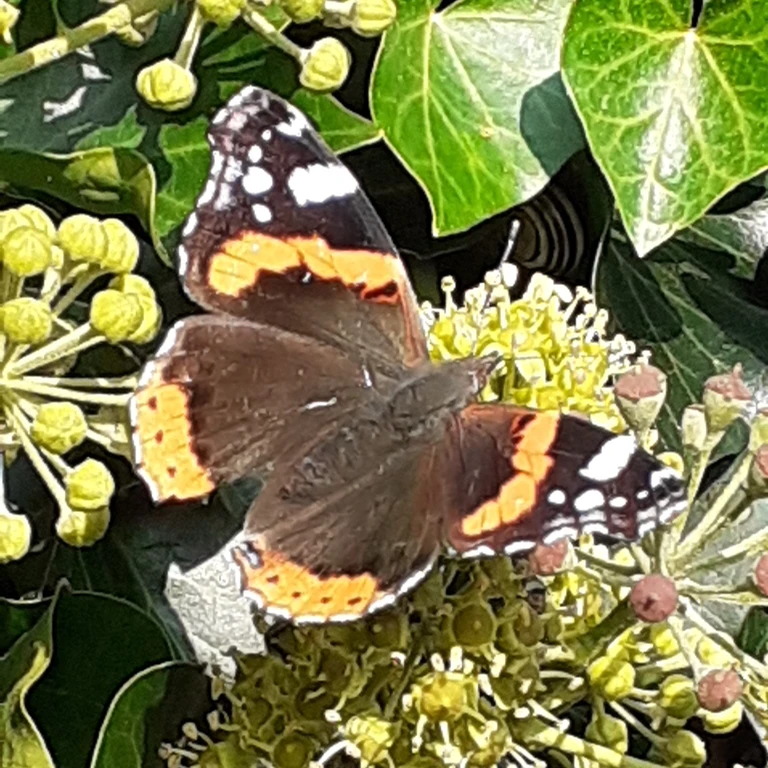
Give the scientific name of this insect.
Vanessa atalanta
